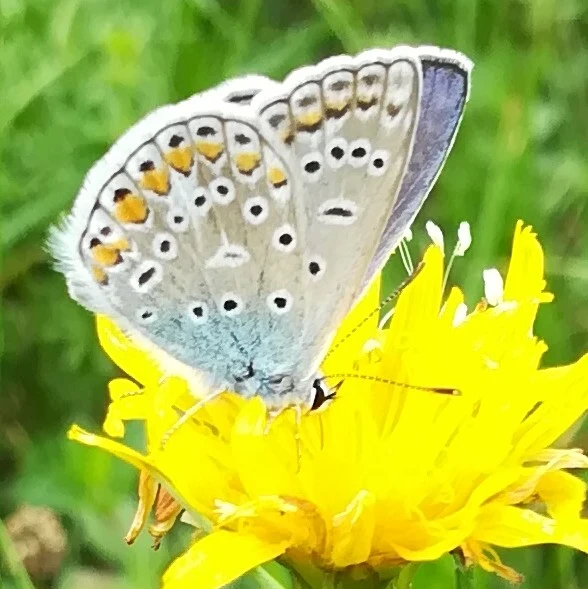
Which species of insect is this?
Polyommatus icarus
